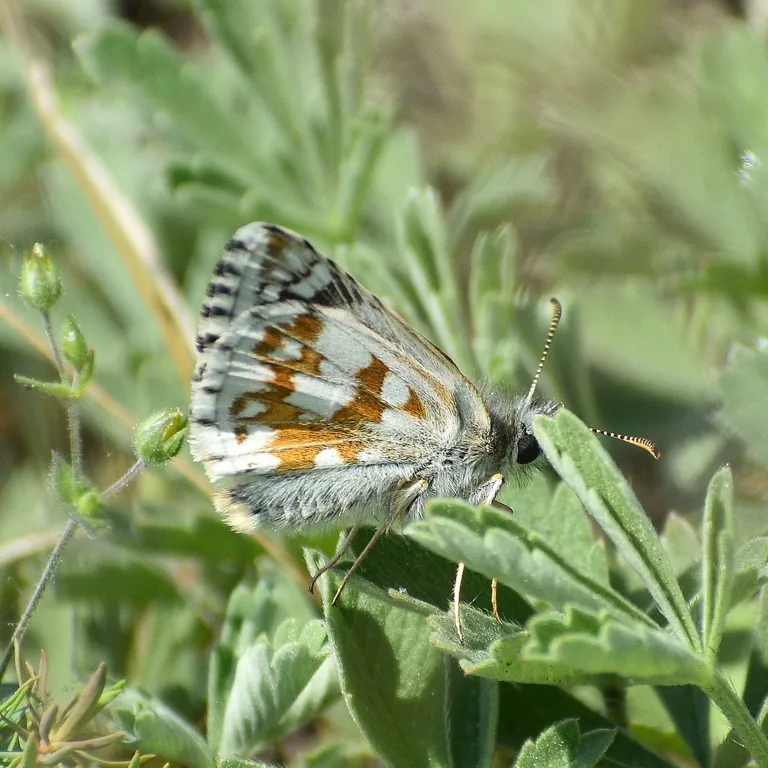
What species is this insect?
Pyrgus carthami (also Pyrgus fritillarius)
